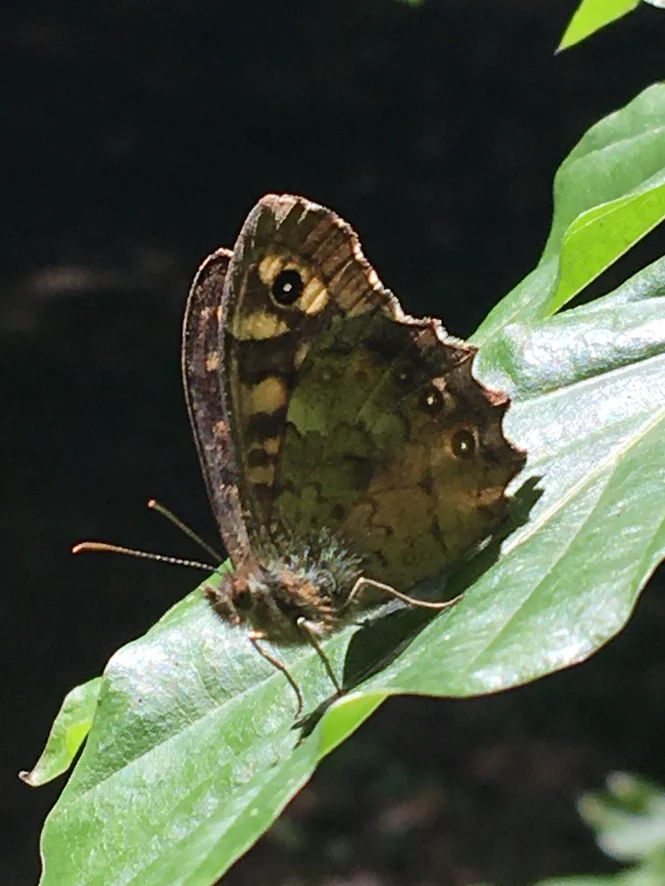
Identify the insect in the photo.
Pararge aegeria
